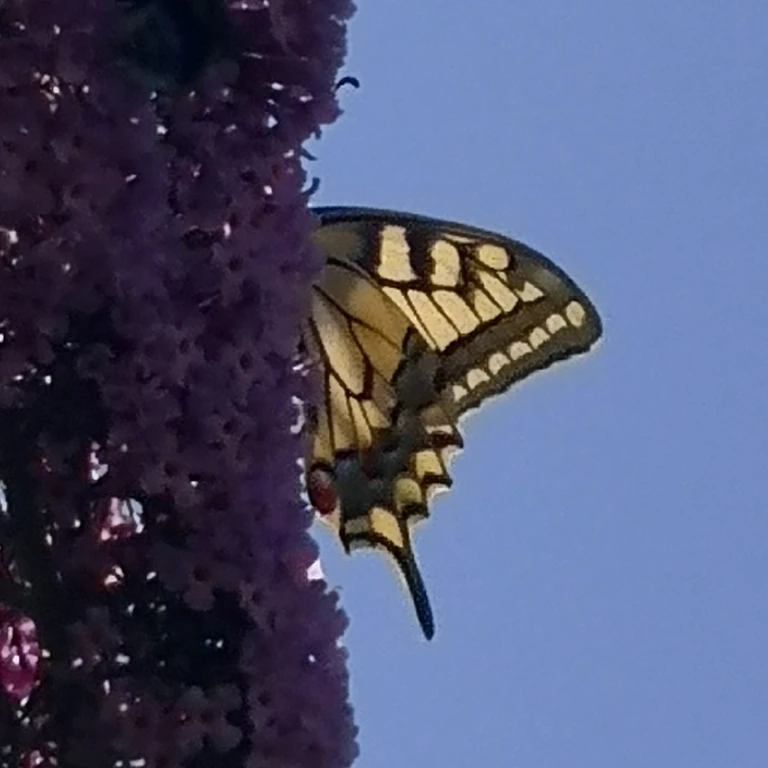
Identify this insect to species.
Papilio machaon
